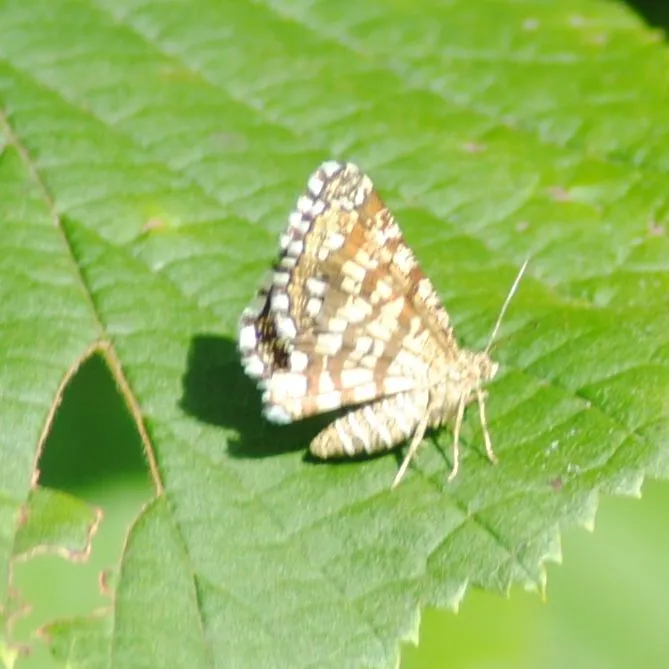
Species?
Chiasmia clathrata
